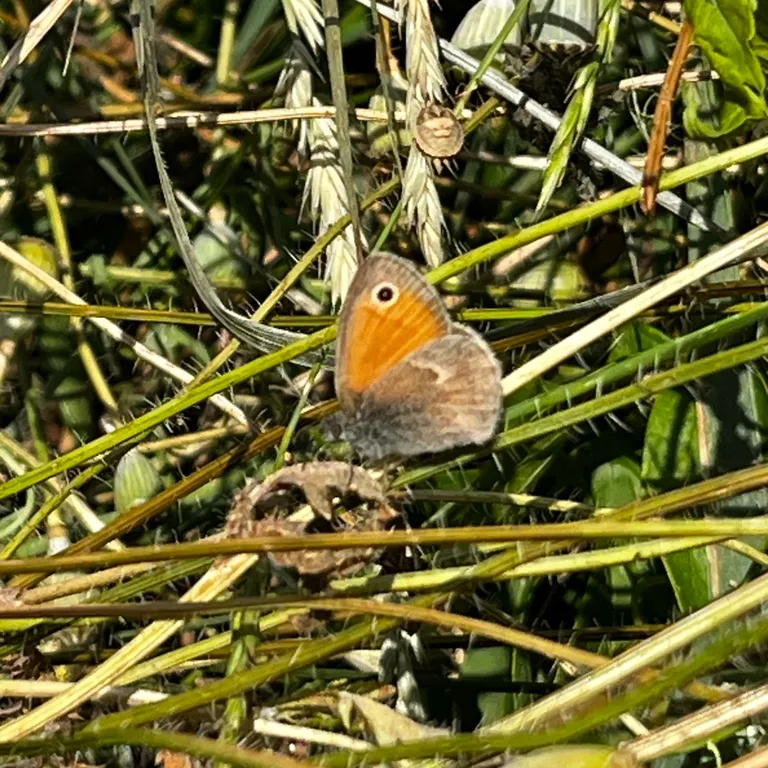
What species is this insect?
Coenonympha pamphilus
